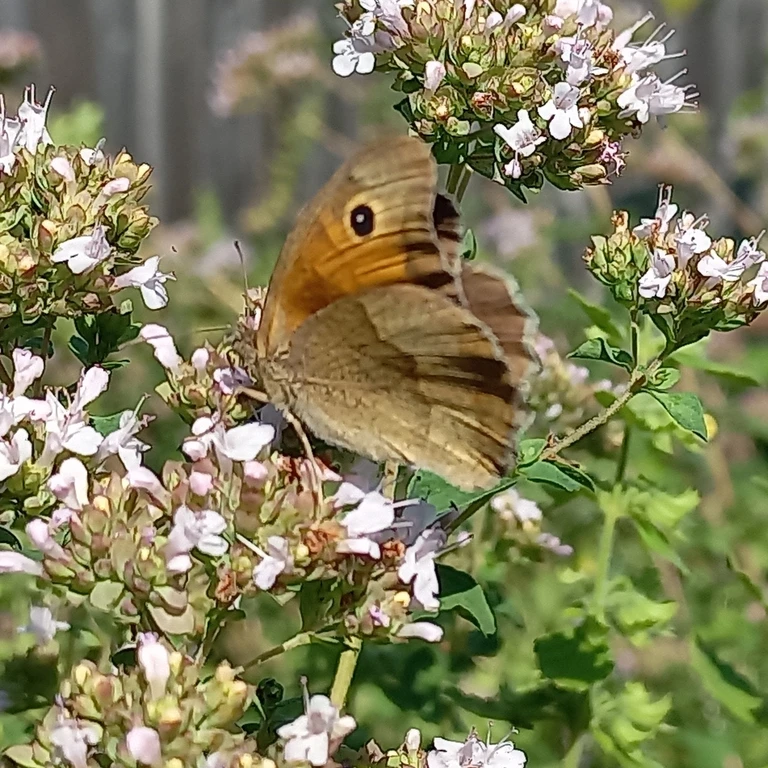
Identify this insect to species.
Maniola jurtina
